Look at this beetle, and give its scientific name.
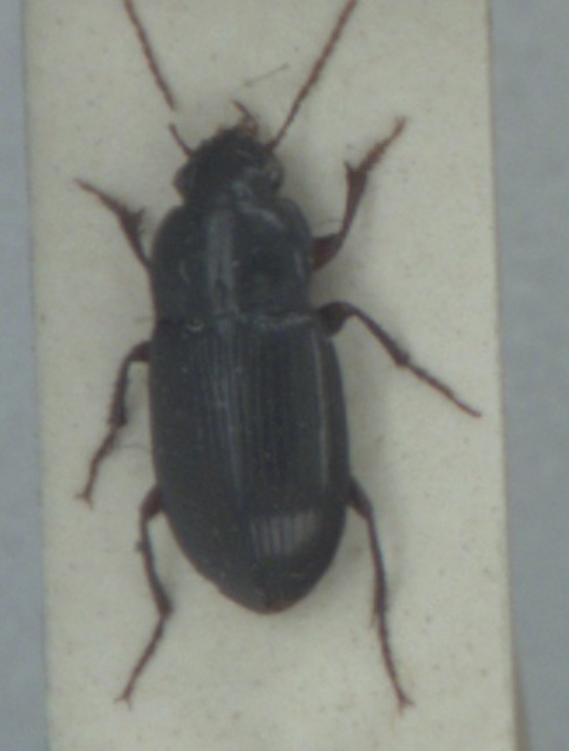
Amara apricaria
